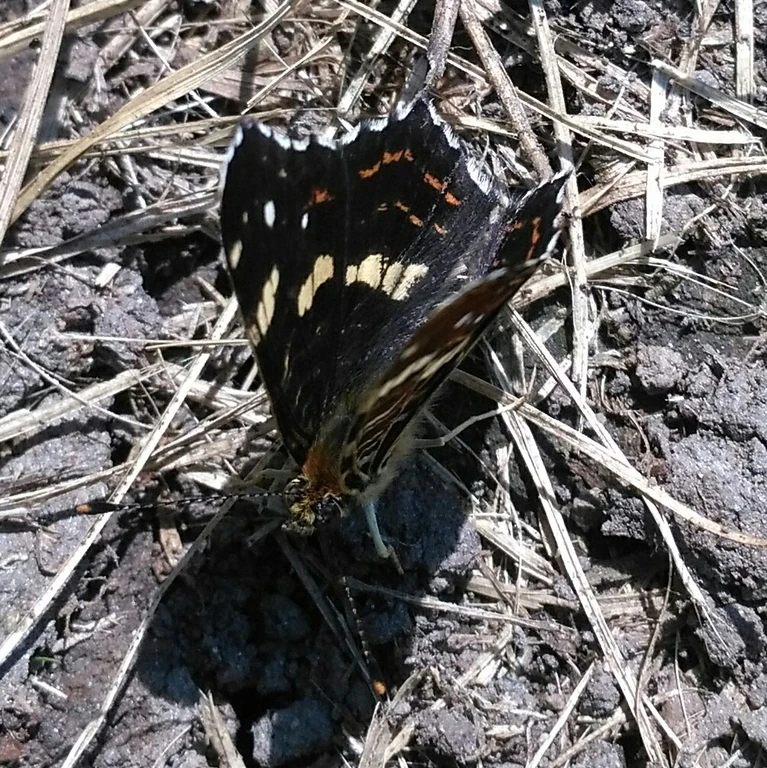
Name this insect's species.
Araschnia levana
